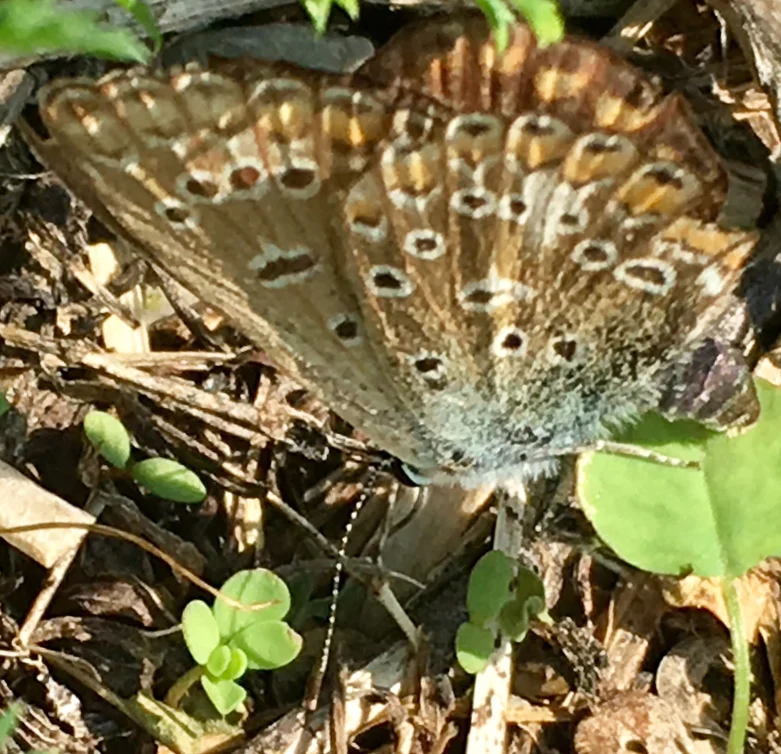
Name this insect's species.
Polyommatus icarus
